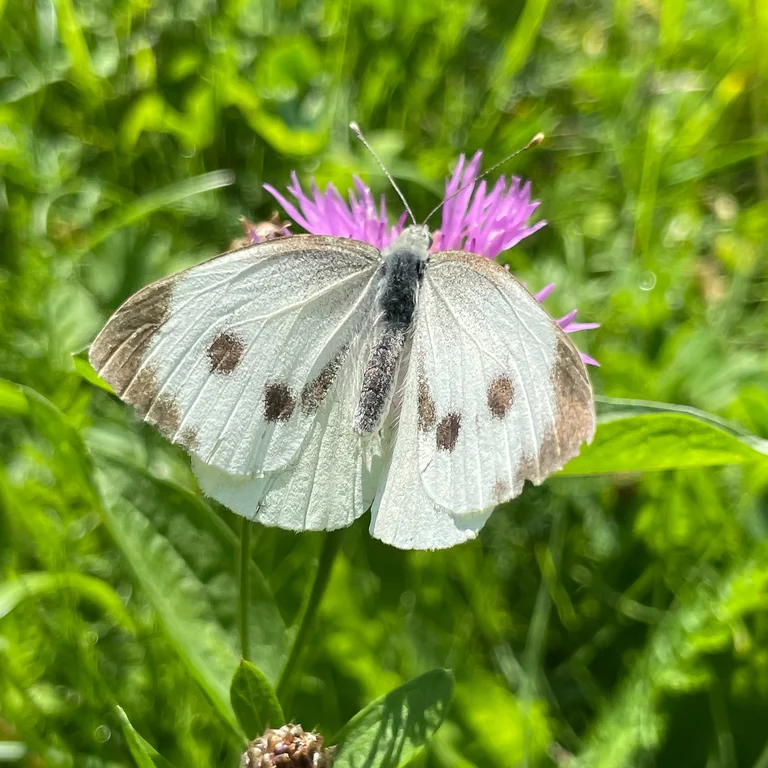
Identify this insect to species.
Pieris brassicae
